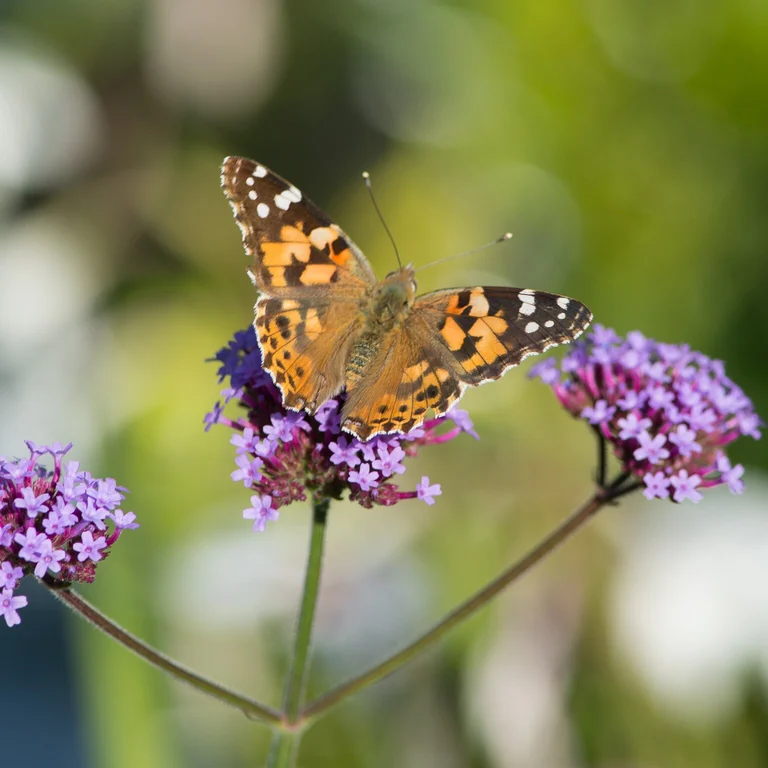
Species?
Vanessa cardui
